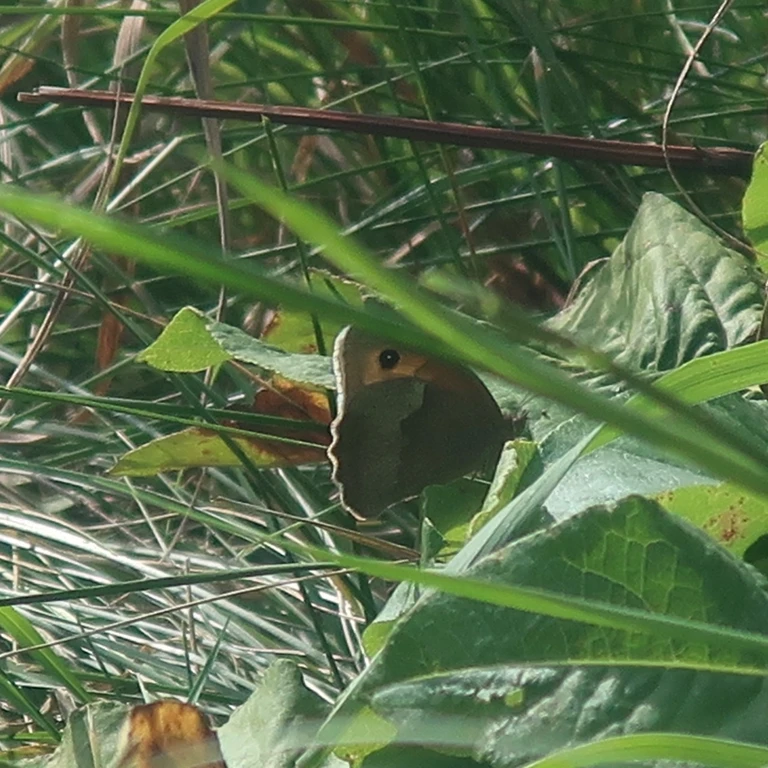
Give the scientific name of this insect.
Maniola jurtina
